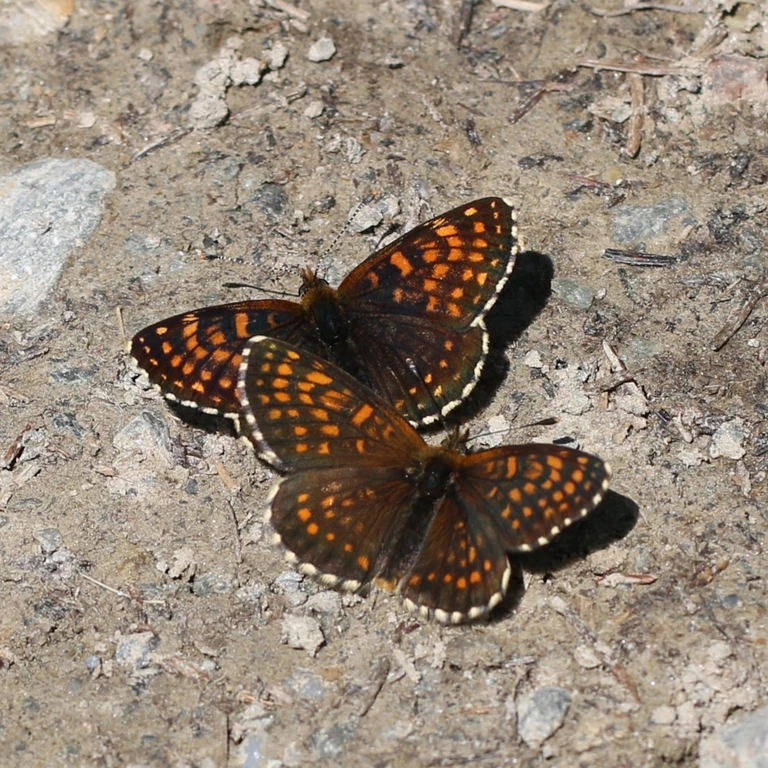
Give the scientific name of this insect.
Melitaea diamina
